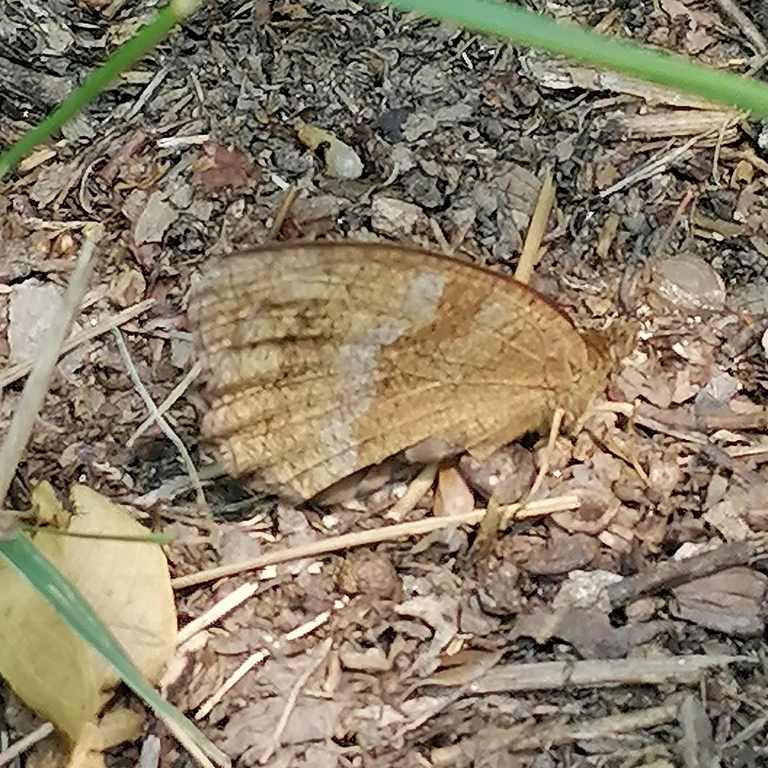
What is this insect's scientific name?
Maniola jurtina
